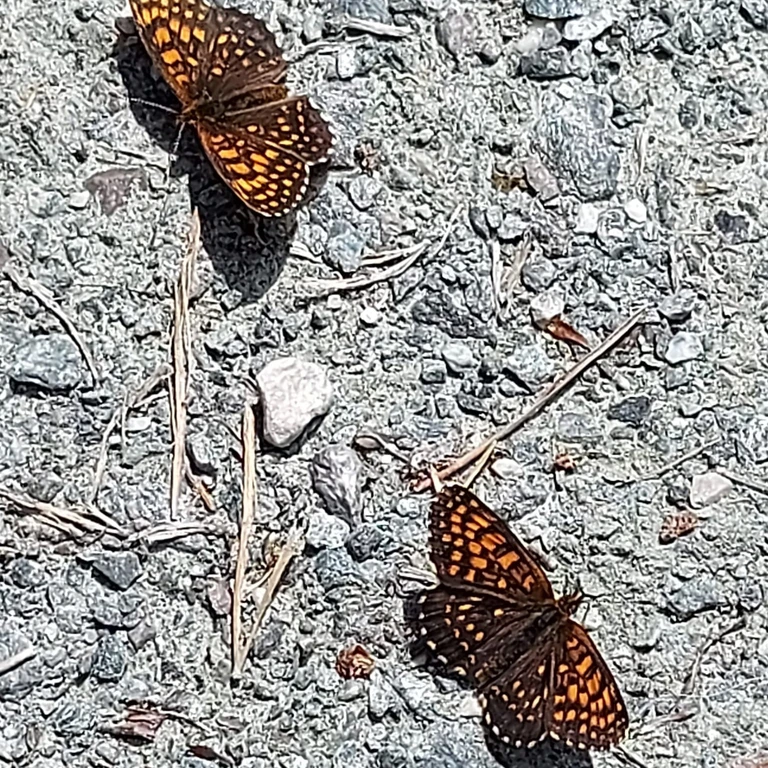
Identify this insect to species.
Melitaea diamina
